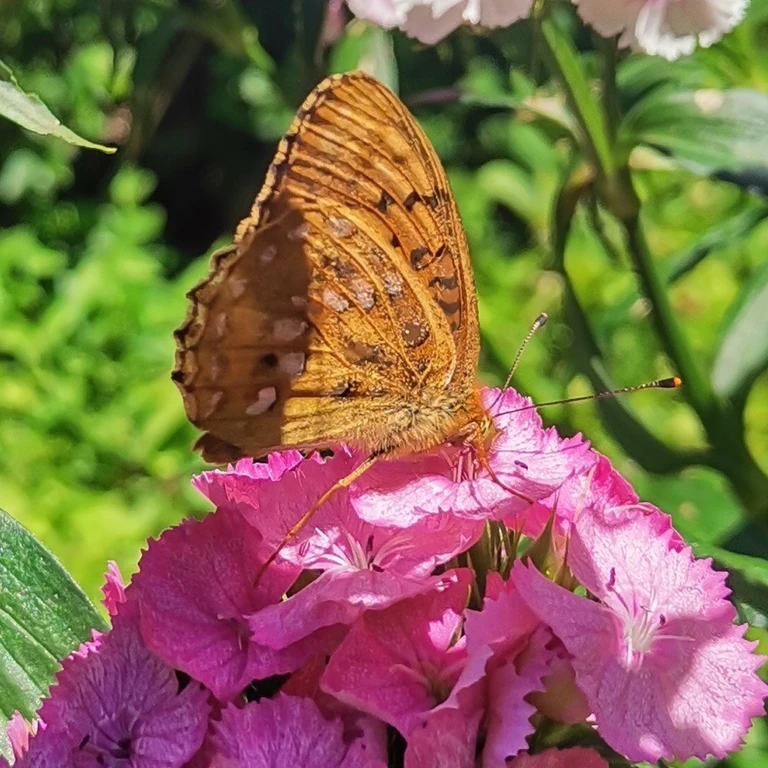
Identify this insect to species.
Speyeria aglaja
